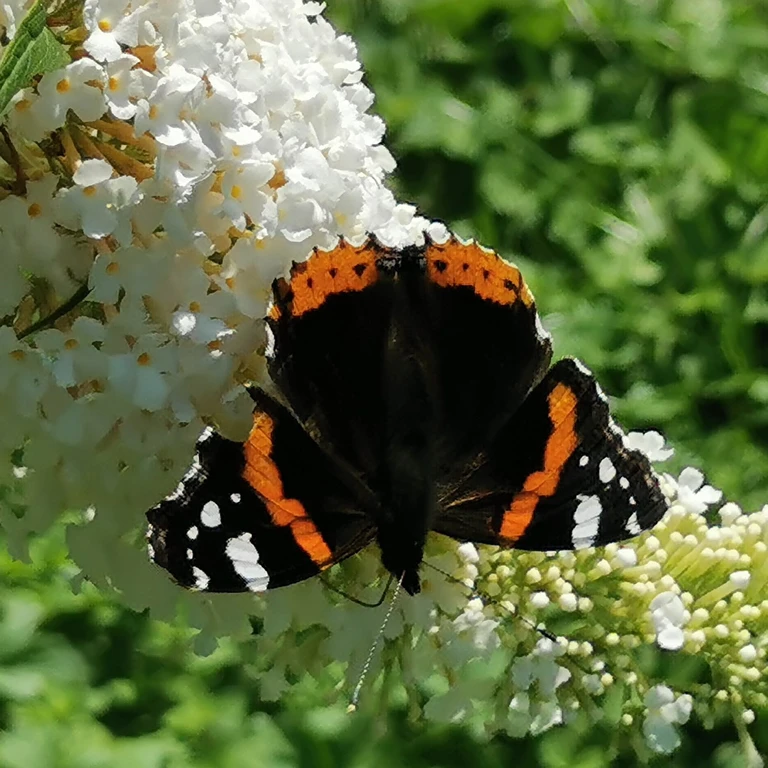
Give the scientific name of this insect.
Vanessa atalanta
